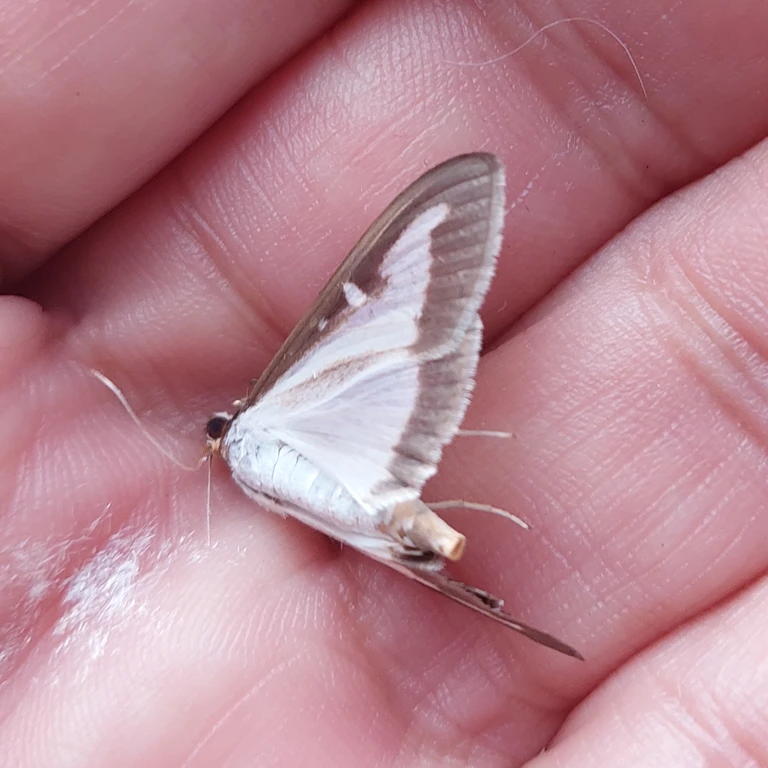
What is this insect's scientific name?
Cydalima perspectalis
